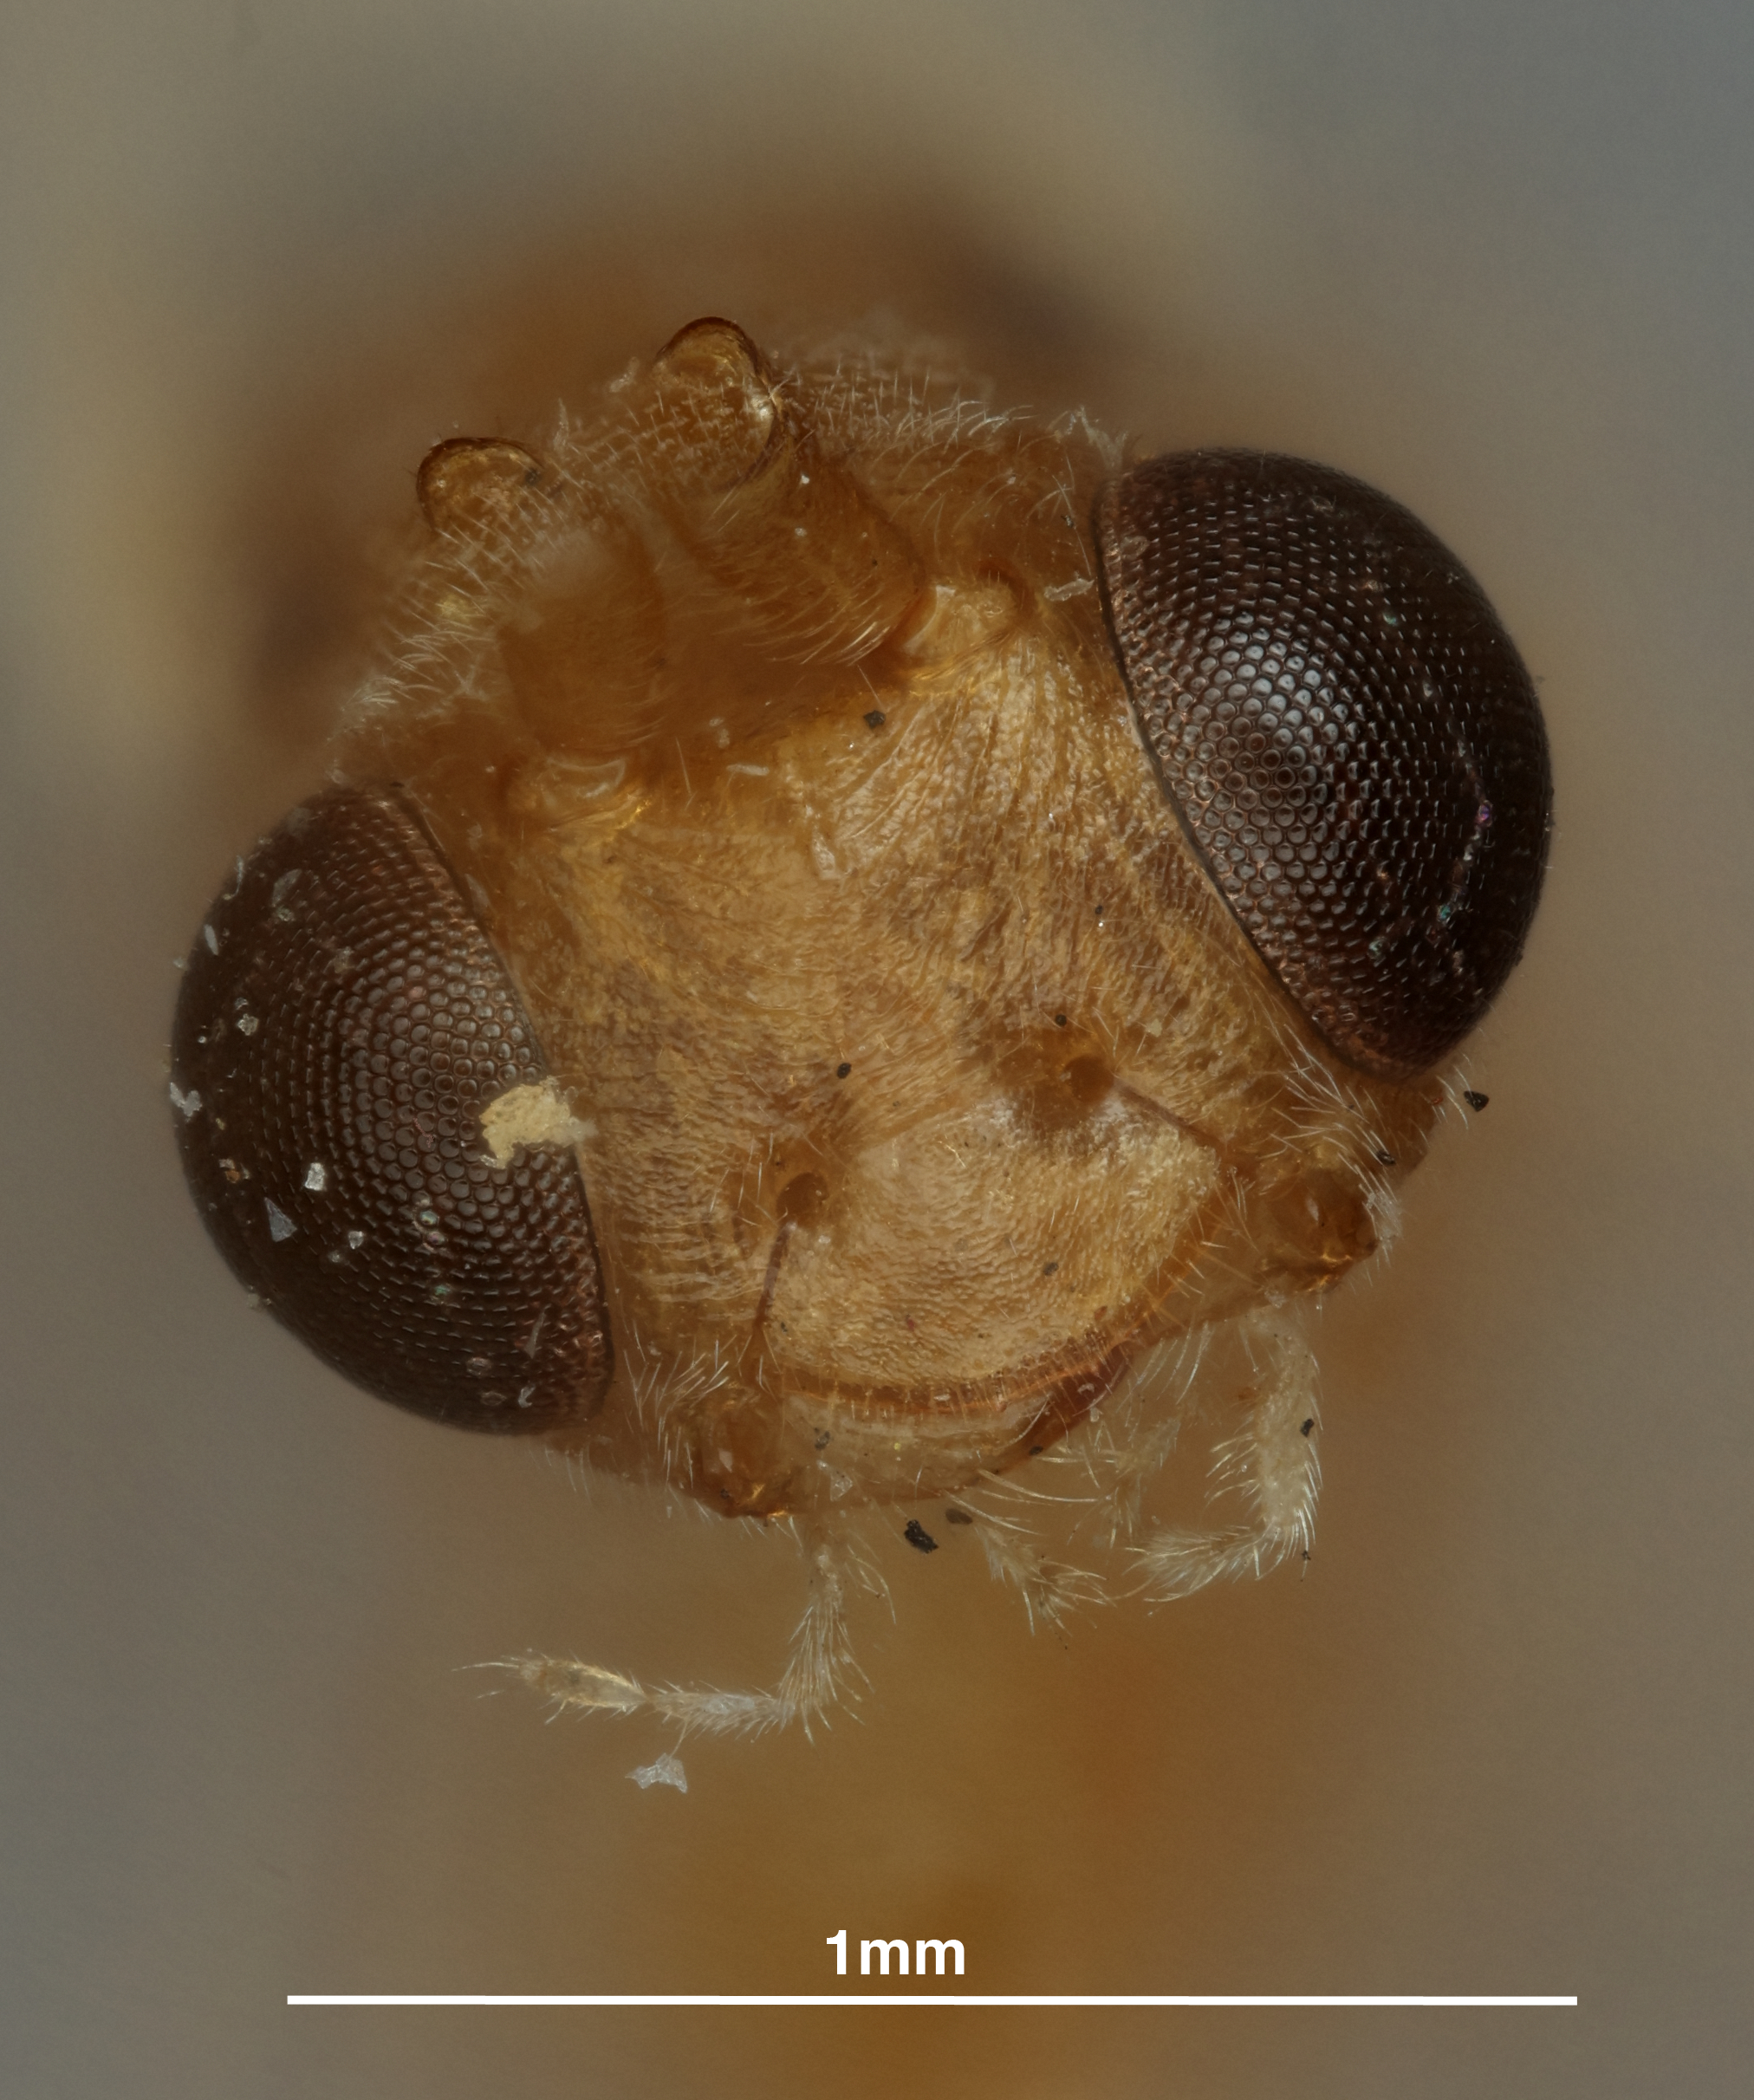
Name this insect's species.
Phanerotoma texana
